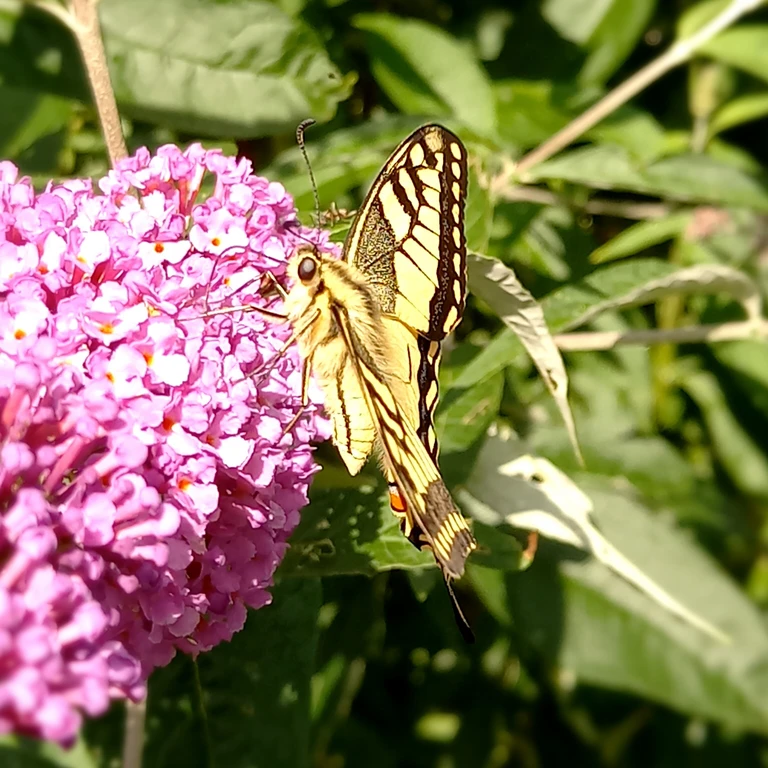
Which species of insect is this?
Papilio machaon
